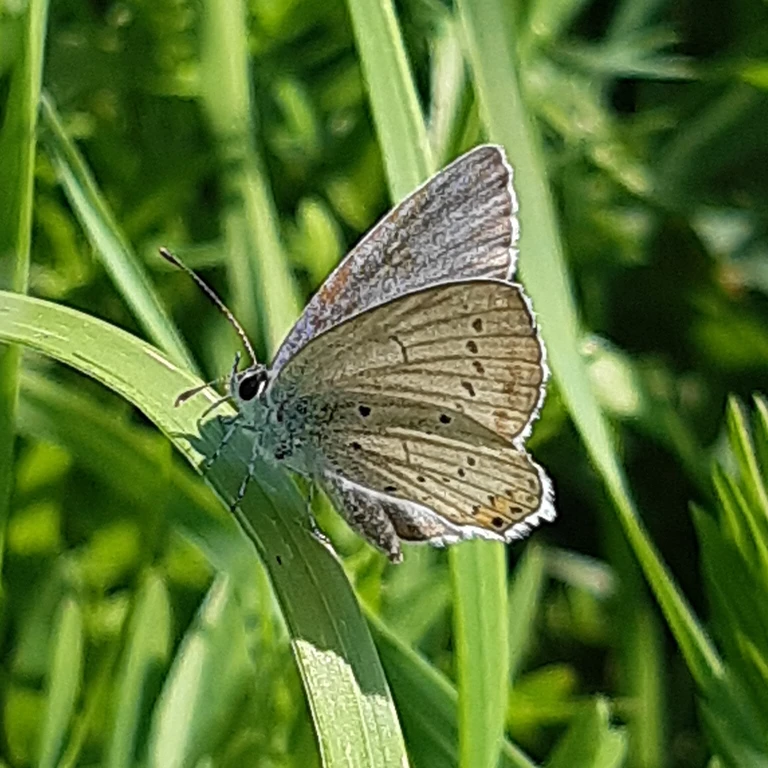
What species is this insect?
Cupido argiades (also Elkalyce argiades)
